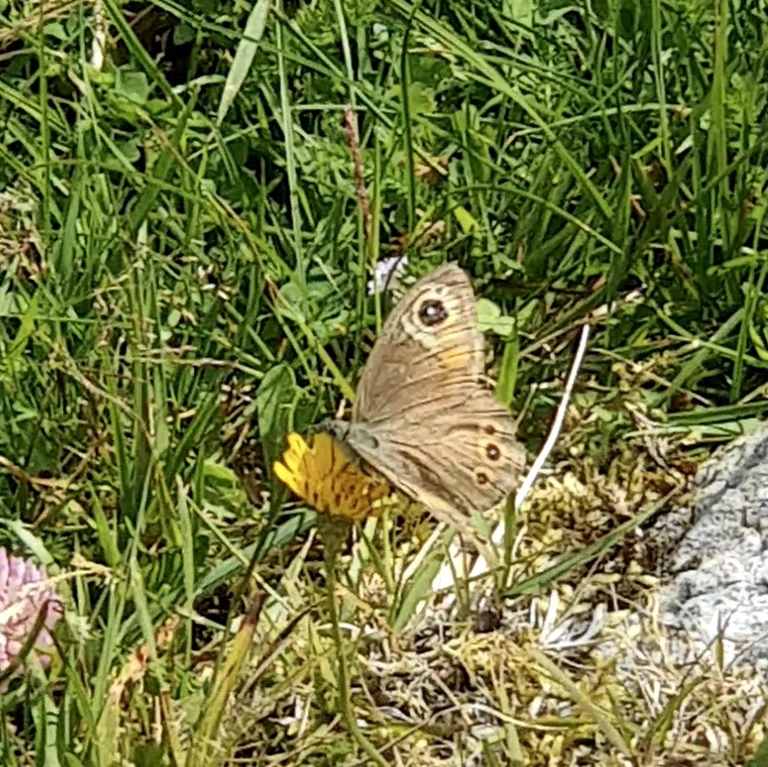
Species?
Lasiommata maera (also Pararge maera)
